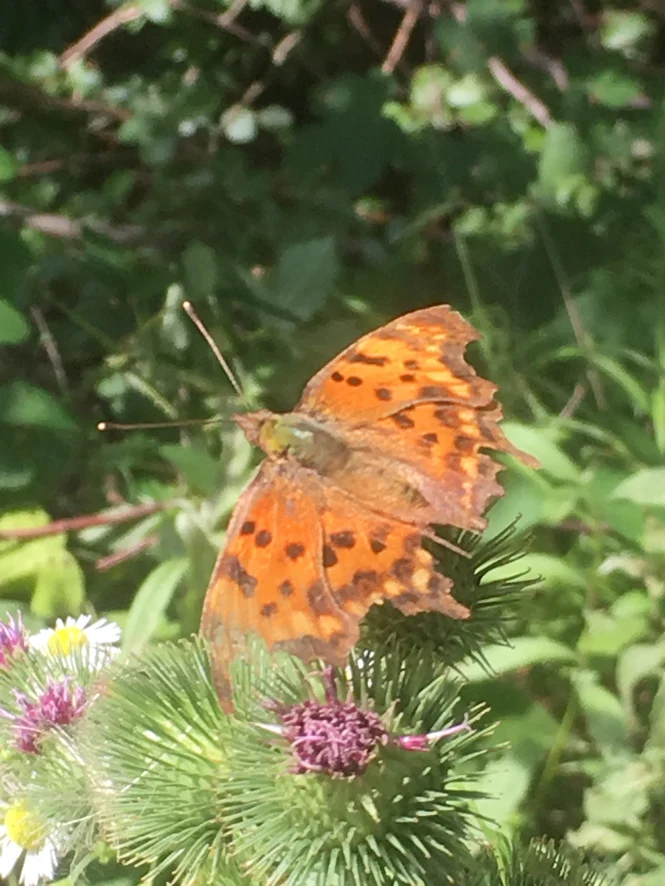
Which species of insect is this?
Polygonia c-album
